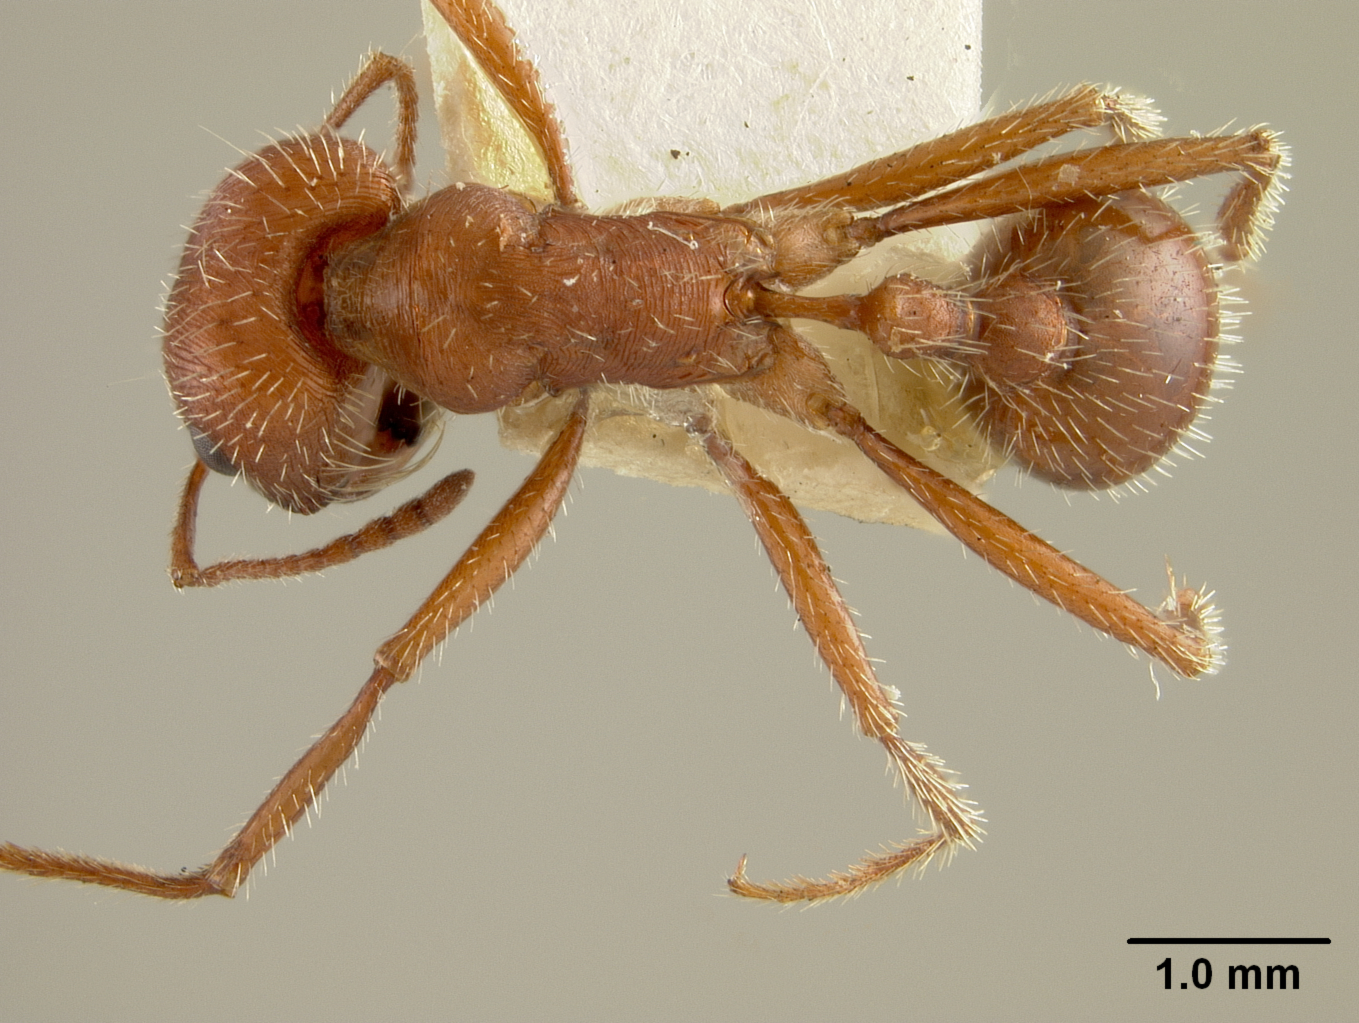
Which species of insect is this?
Pogonomyrmex occidentalis
